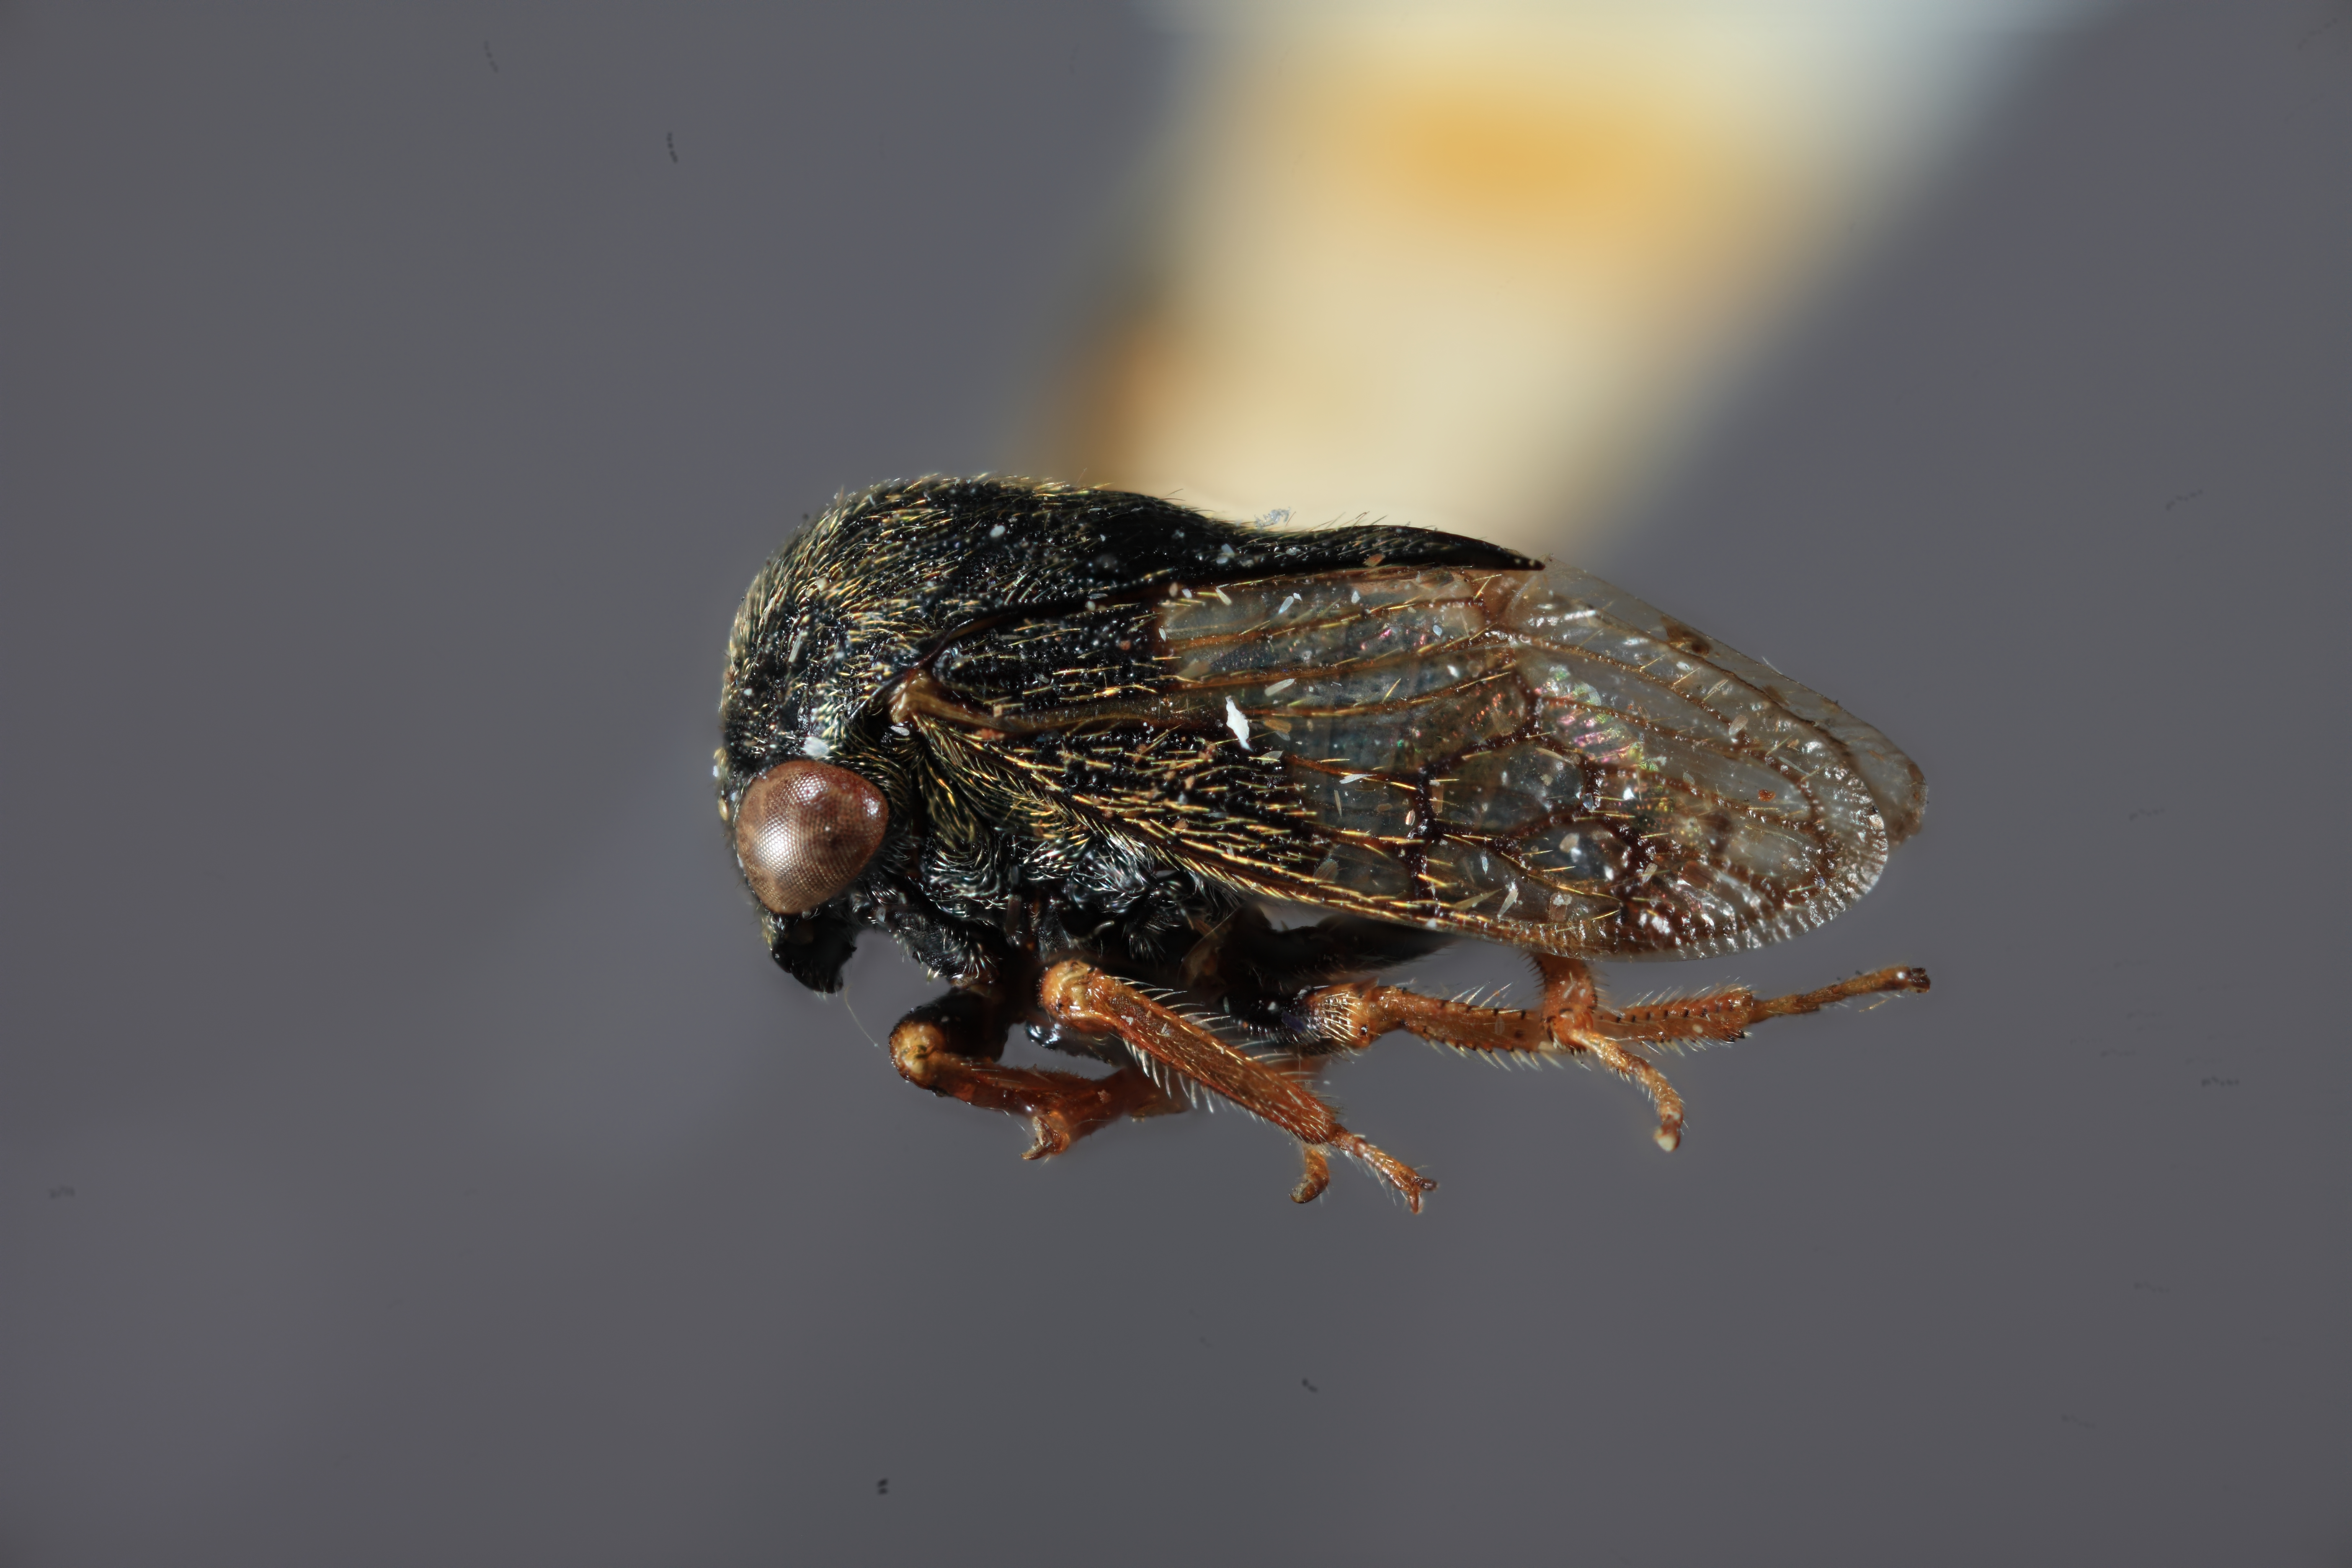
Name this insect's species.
Cryptaspidia pilosa
